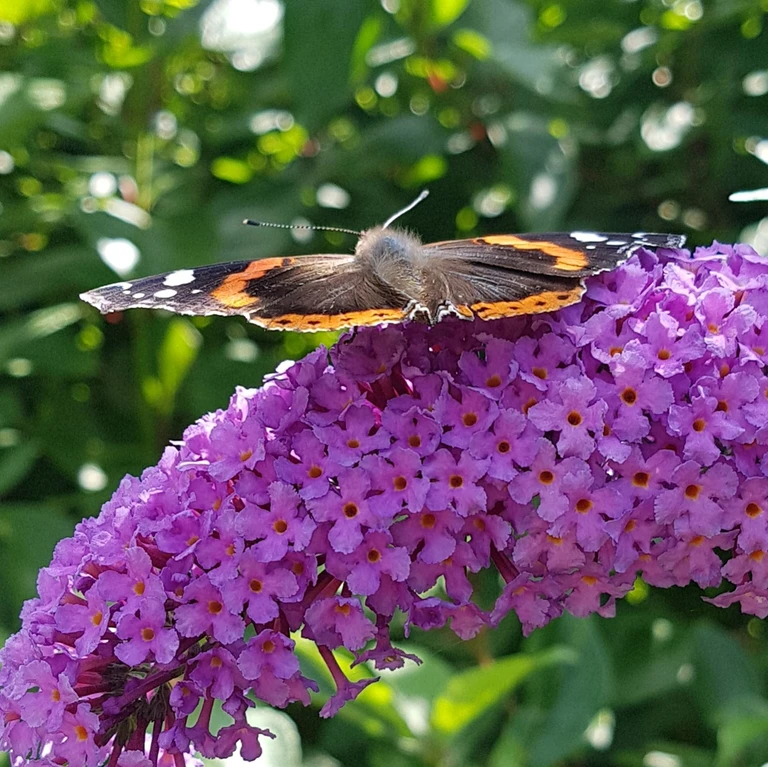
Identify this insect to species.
Vanessa atalanta
